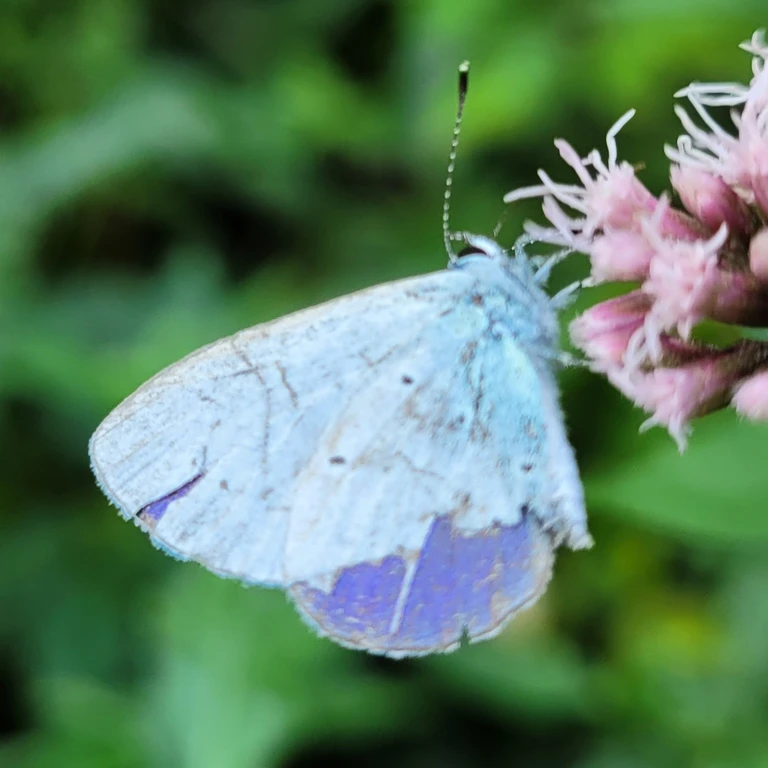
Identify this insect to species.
Celastrina argiolus
